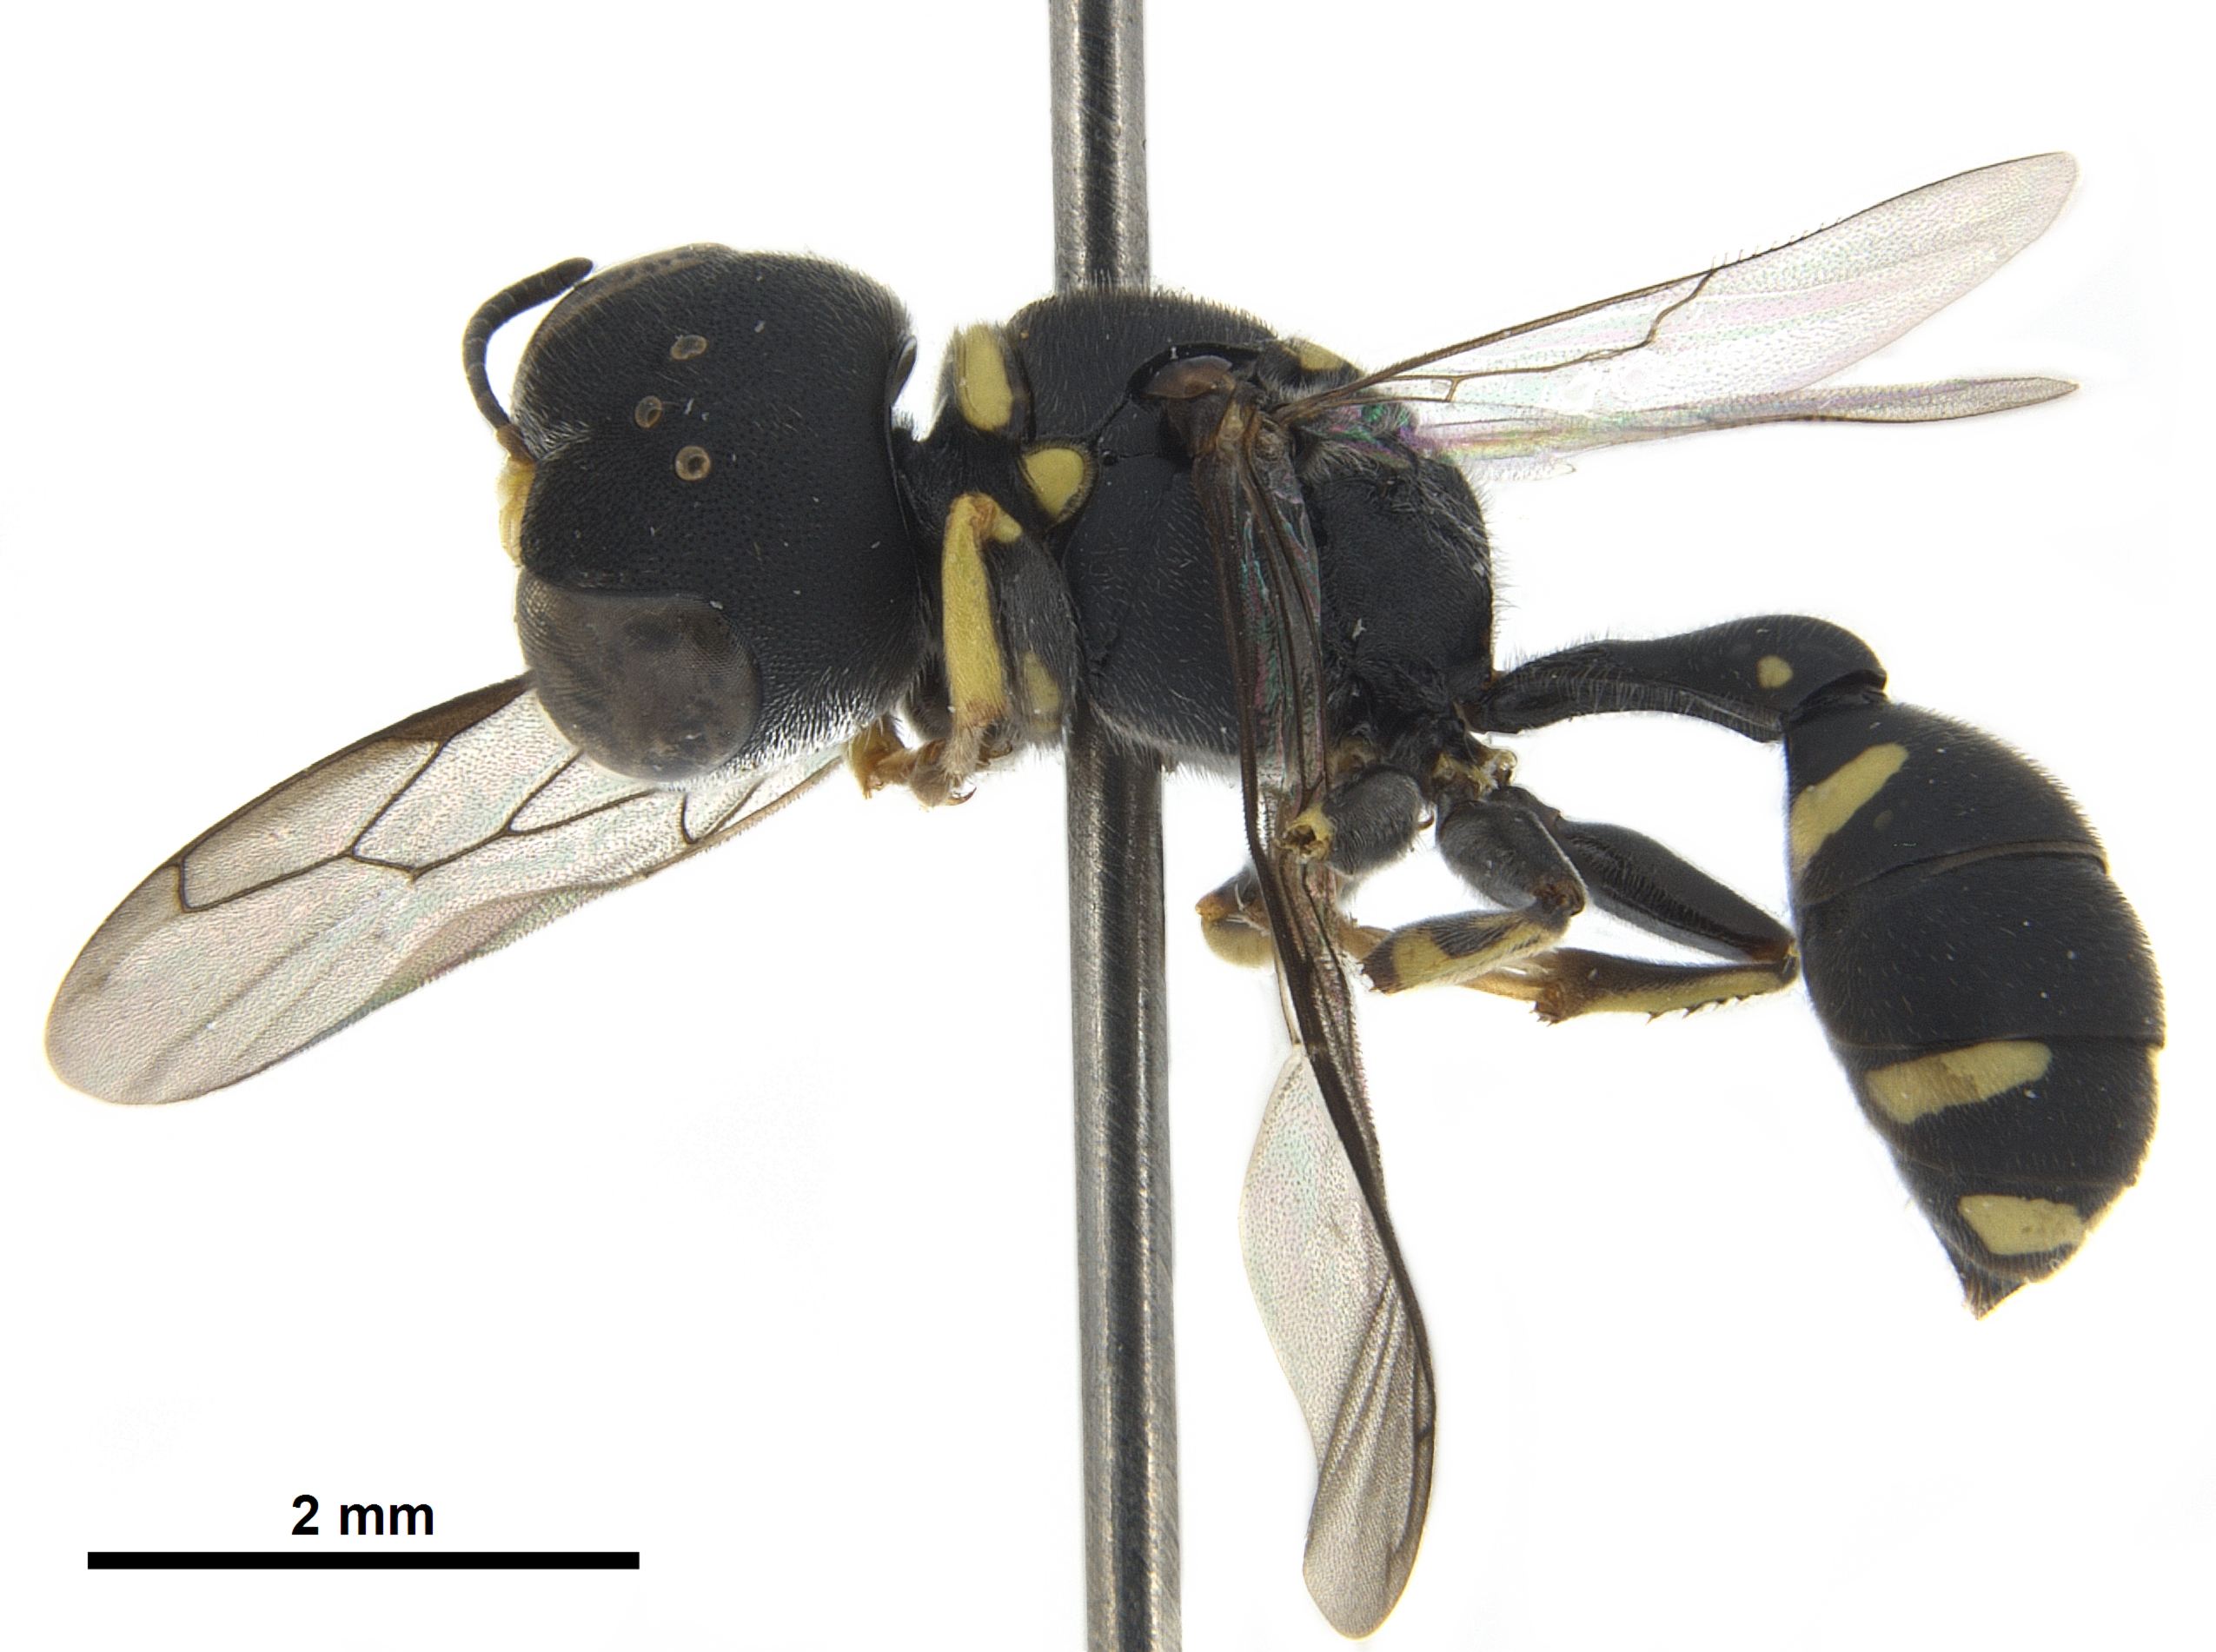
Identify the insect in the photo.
Dasyproctus agilis
